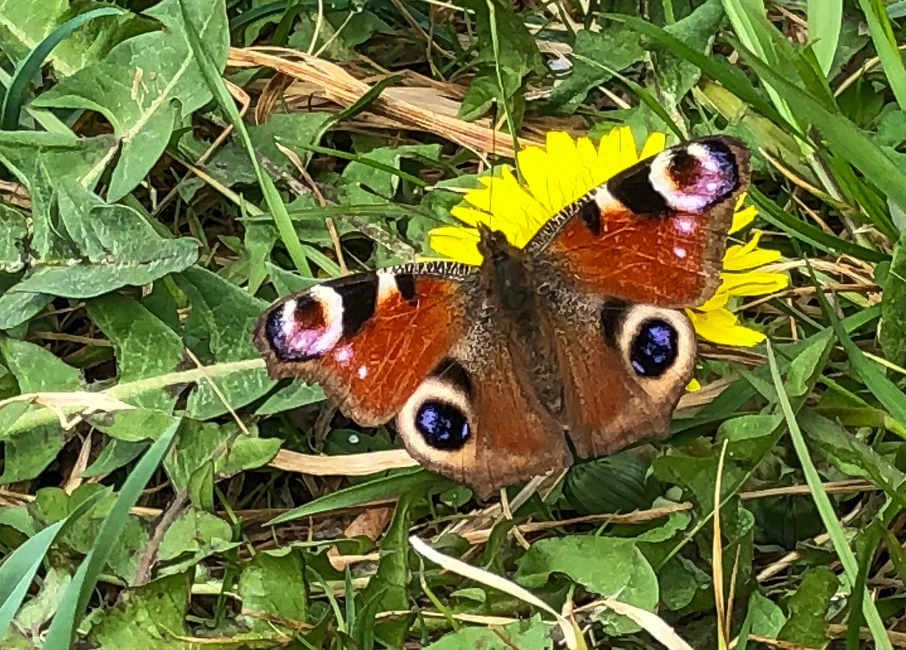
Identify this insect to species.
Aglais io
